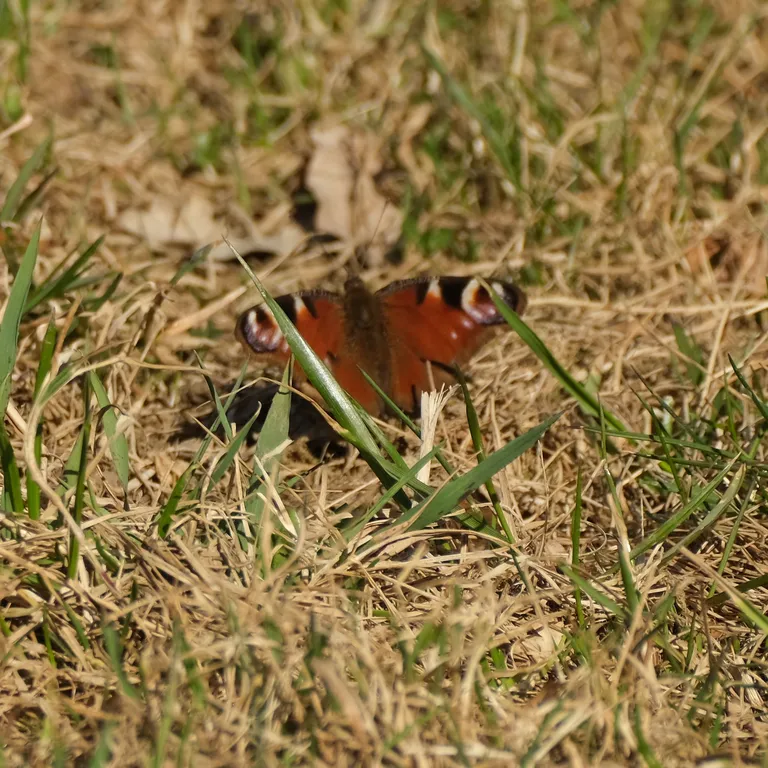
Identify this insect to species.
Aglais io
